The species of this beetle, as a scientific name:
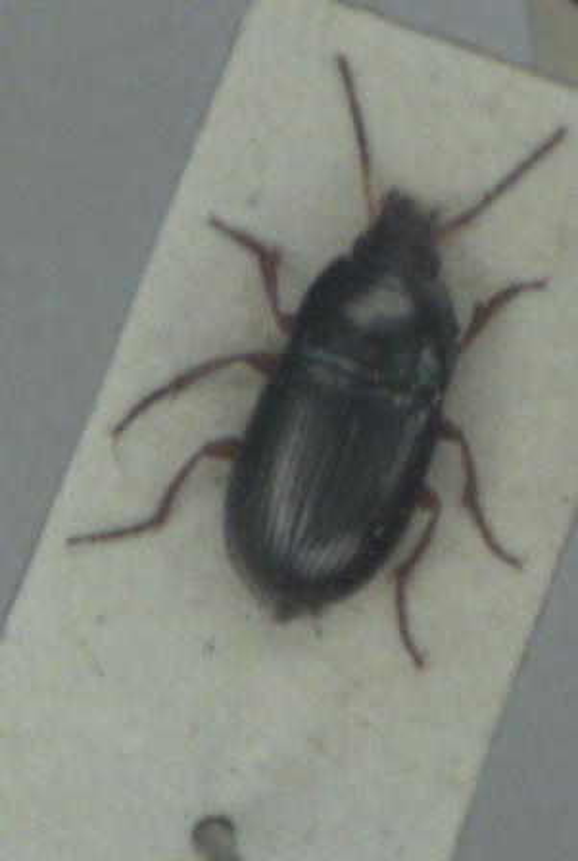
Amara familiaris
